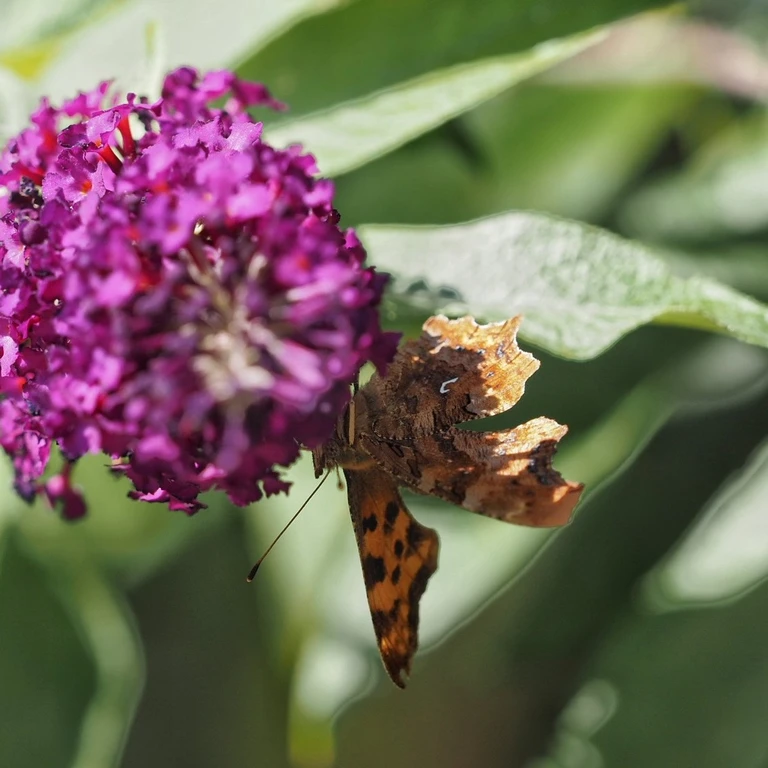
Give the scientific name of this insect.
Polygonia c-album
